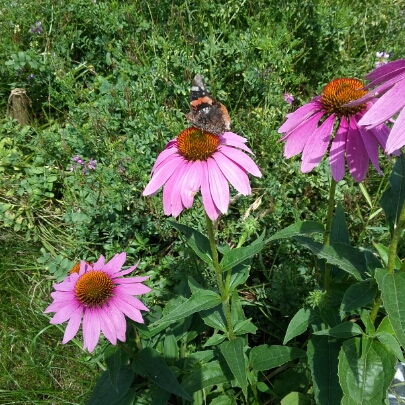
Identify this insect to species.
Vanessa atalanta
